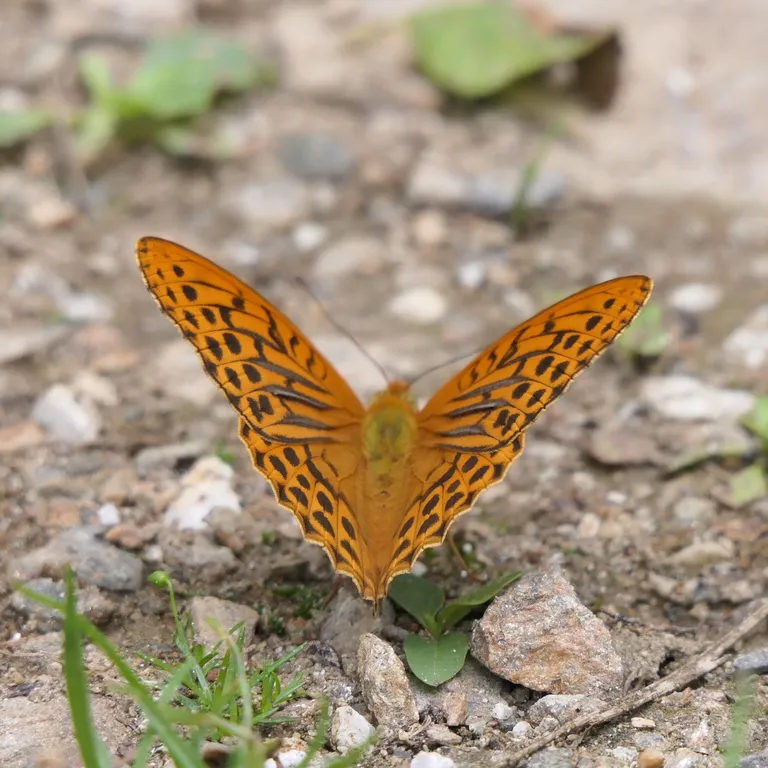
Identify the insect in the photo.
Argynnis paphia
